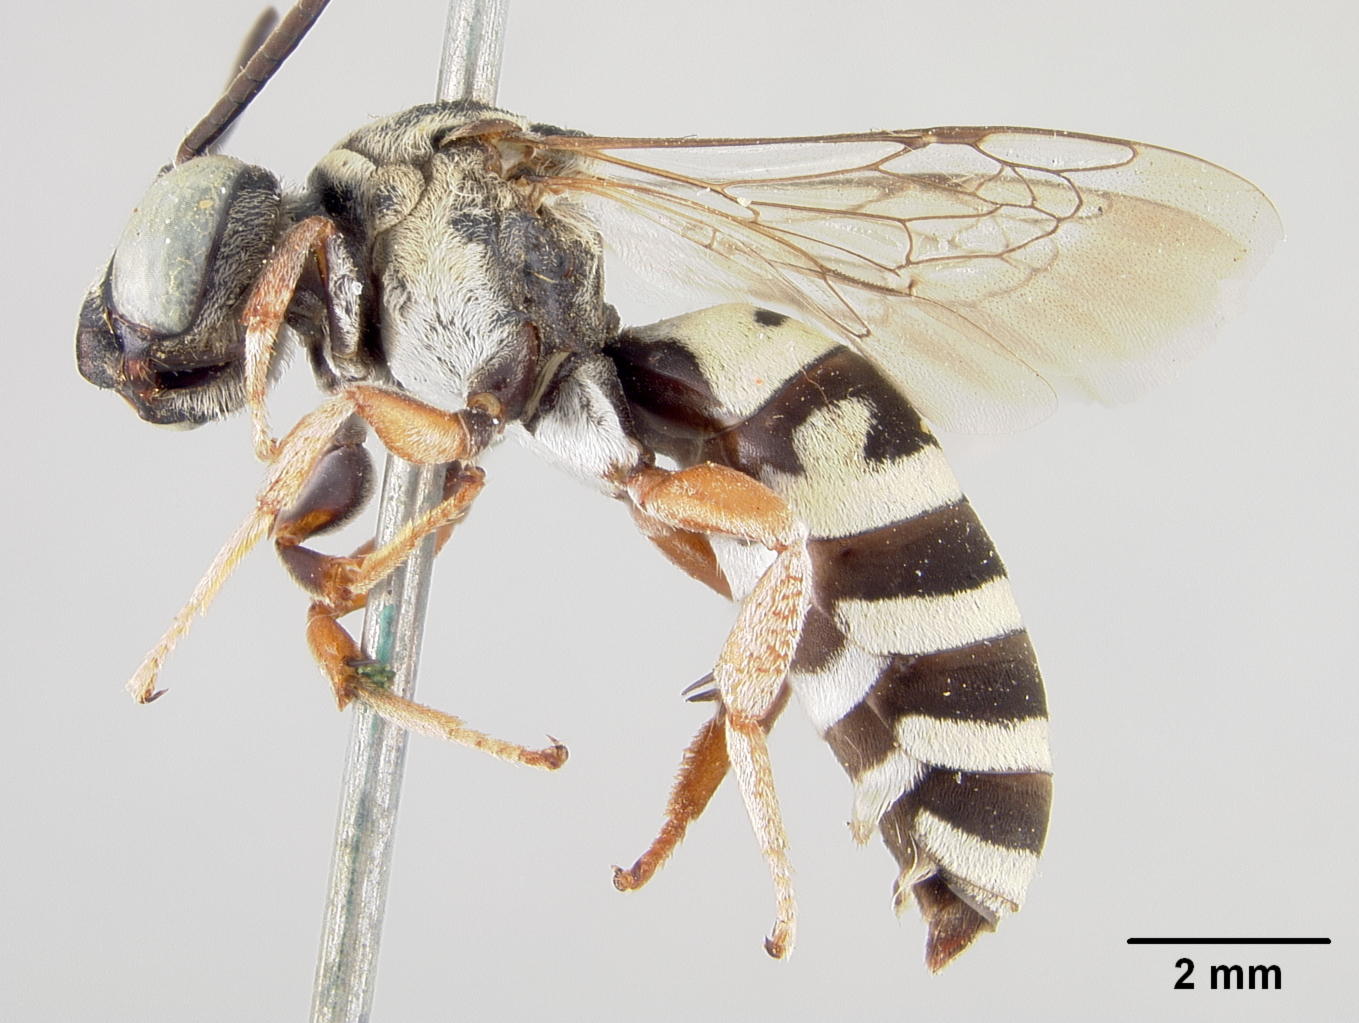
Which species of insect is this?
Triepeolus cressoni
